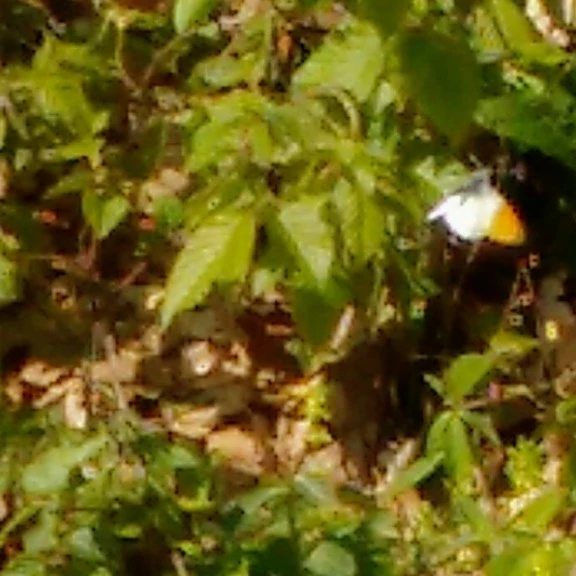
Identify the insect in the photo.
Anthocharis cardamines
